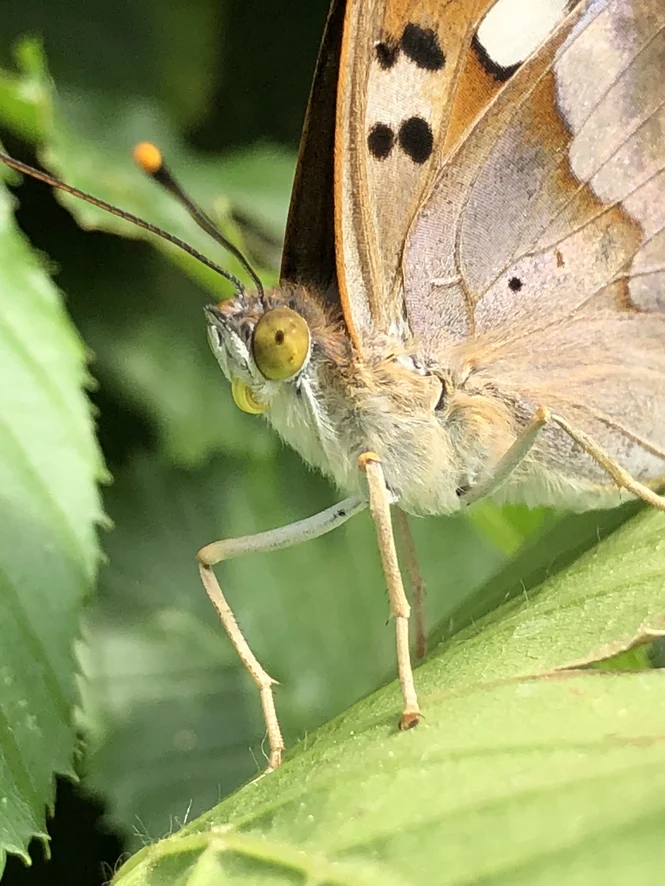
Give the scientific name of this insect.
Apatura ilia
